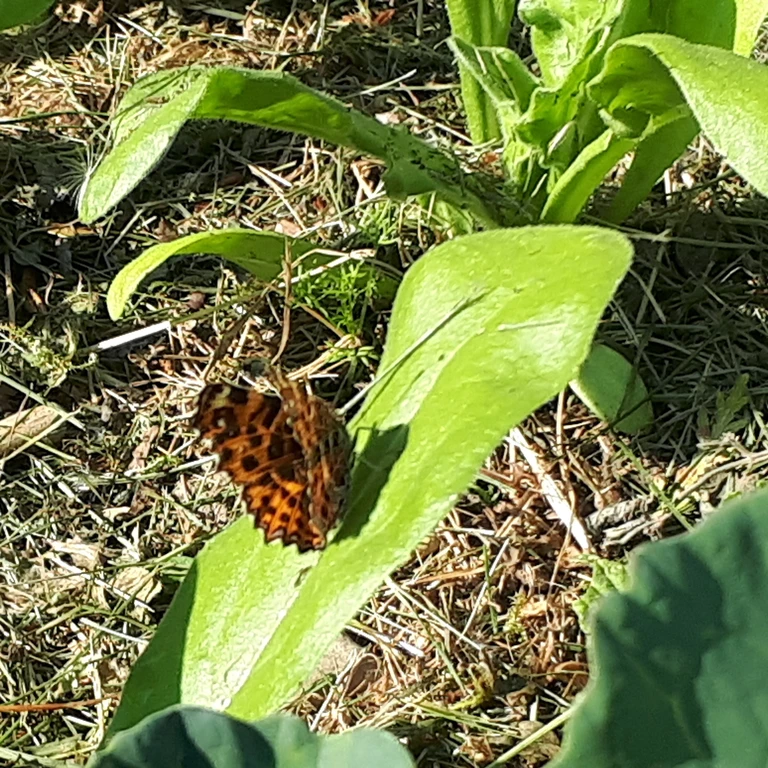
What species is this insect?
Araschnia levana
